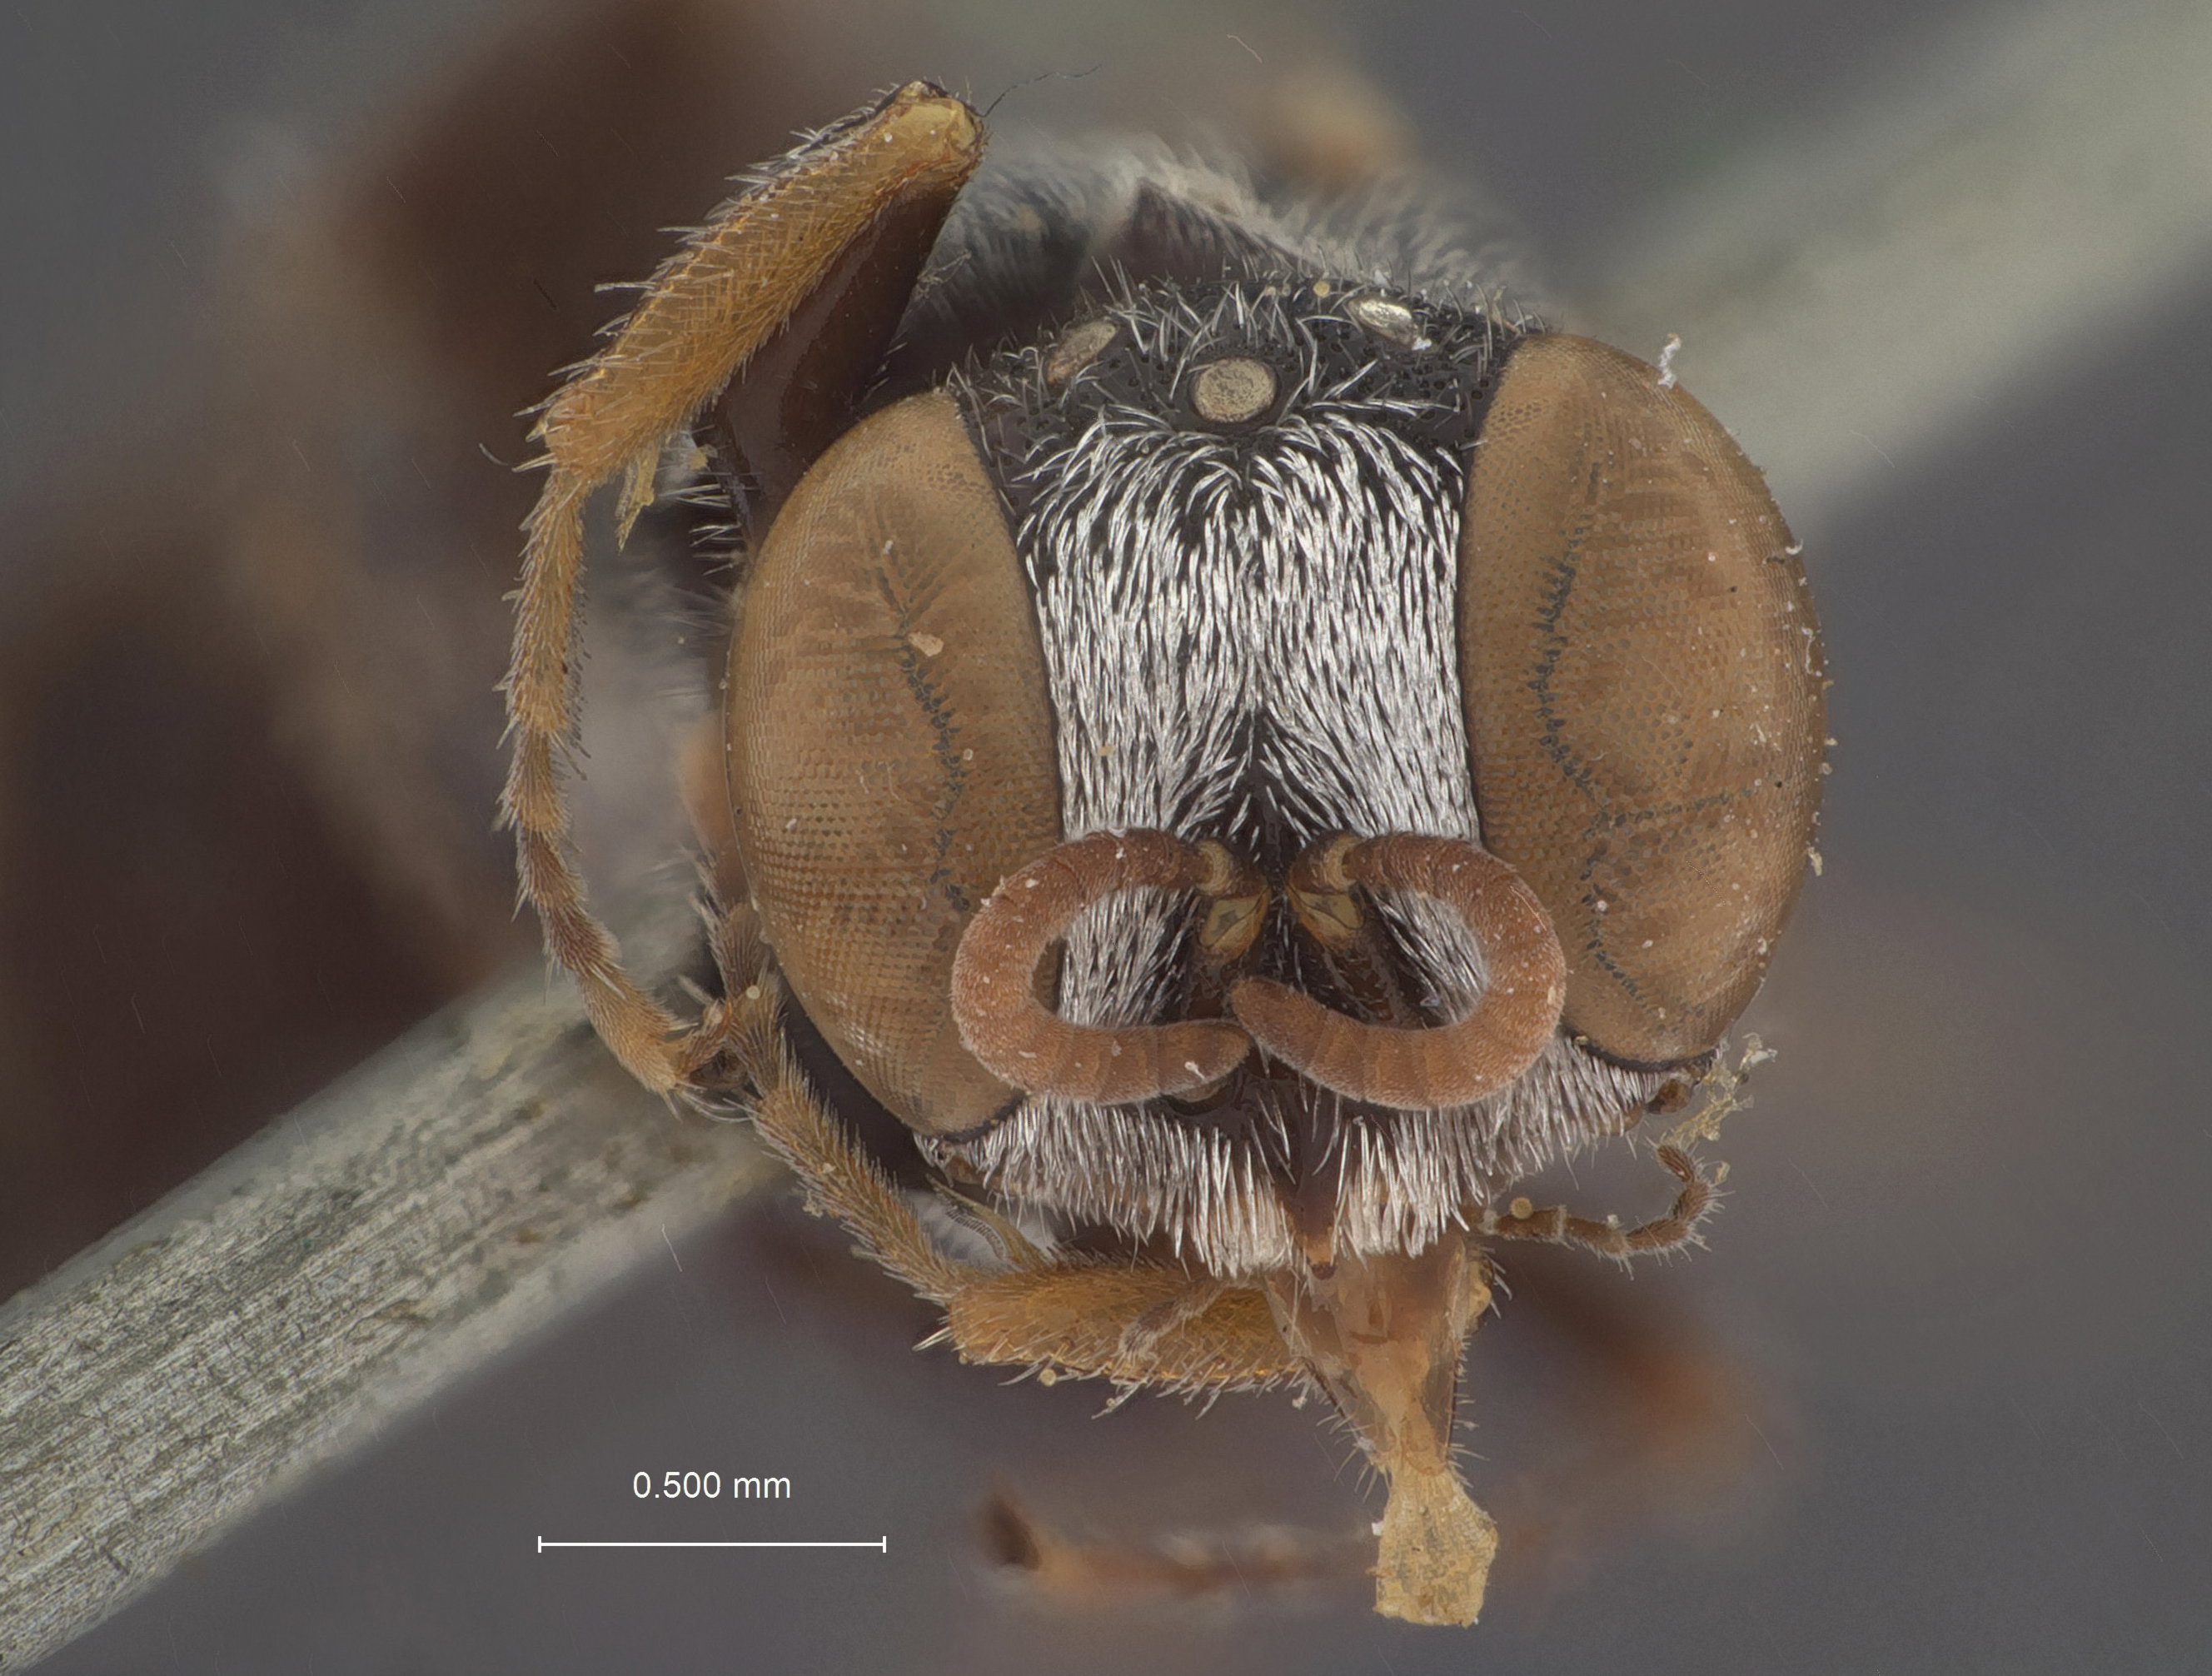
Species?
Oxybelus townsendi
